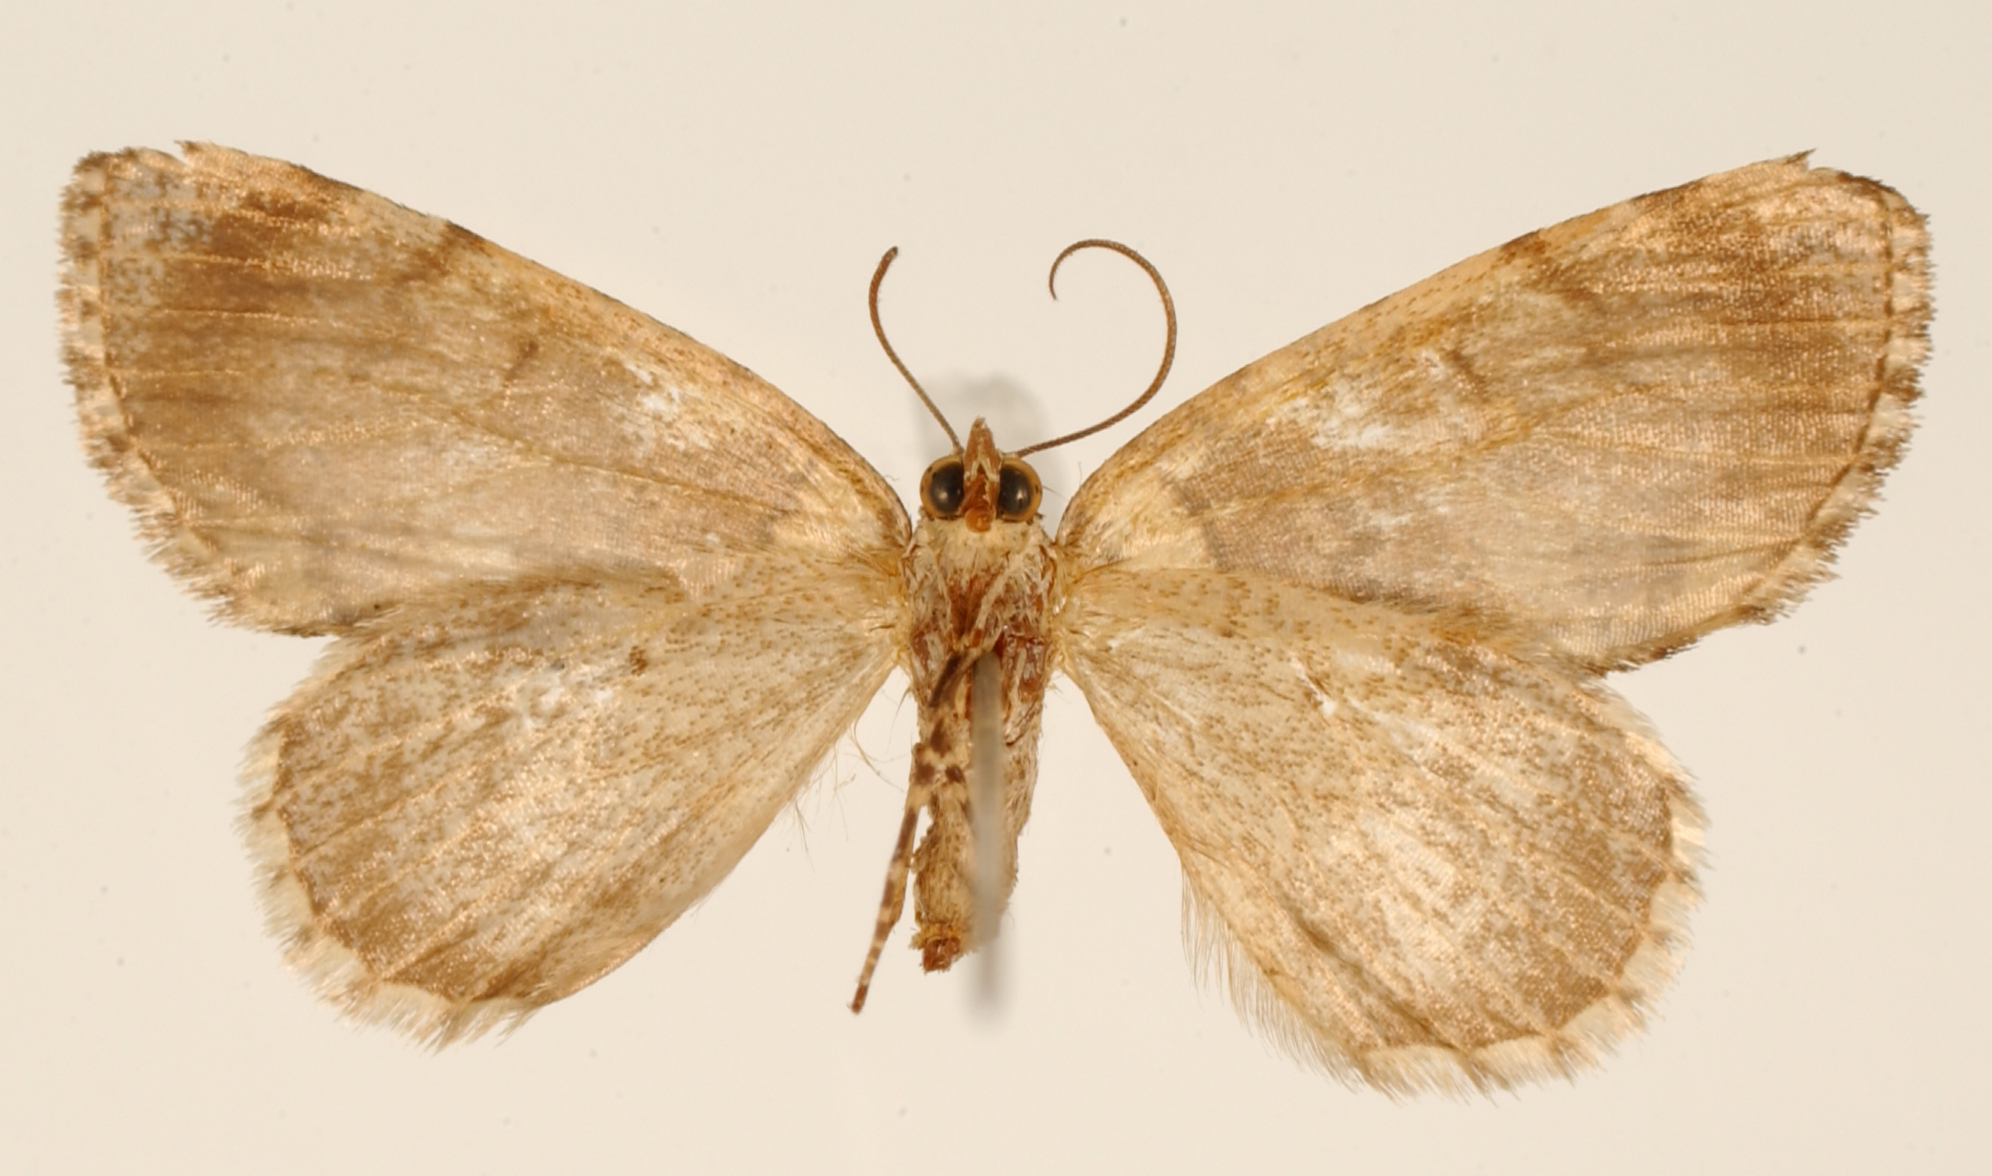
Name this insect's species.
Hydriomena picturata
